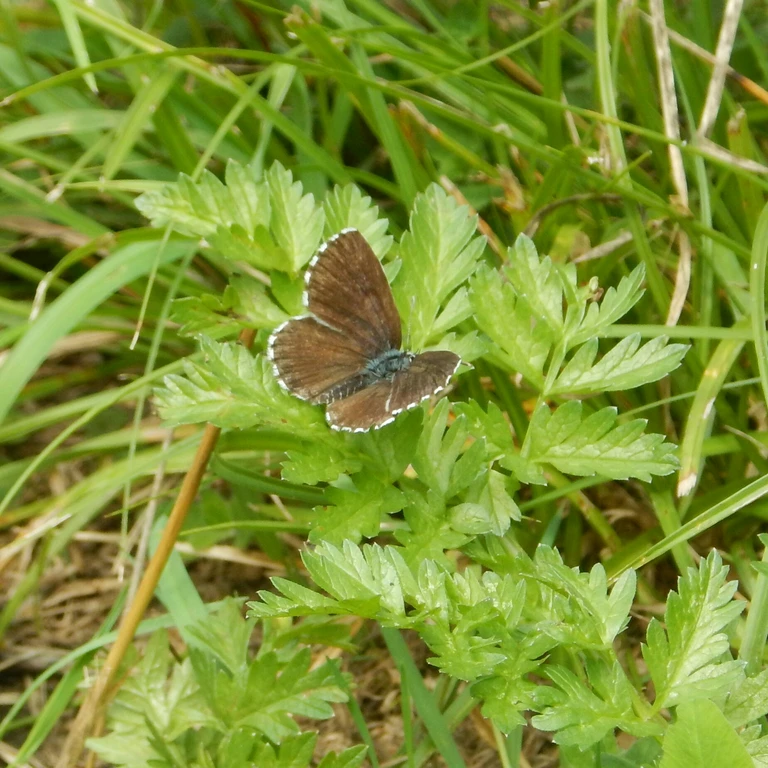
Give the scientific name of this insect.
Scolitantides orion
